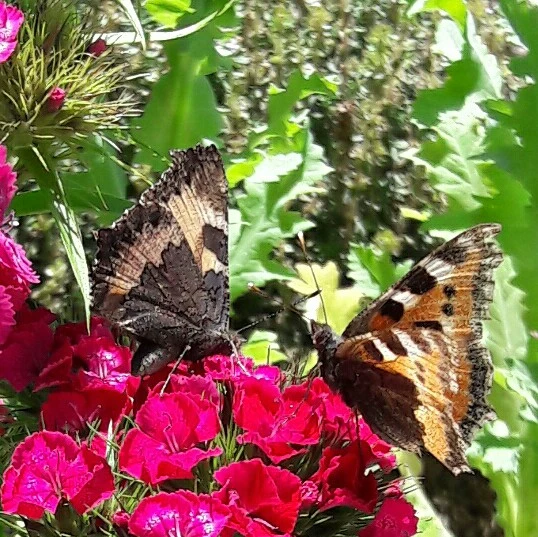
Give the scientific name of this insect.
Aglais urticae
